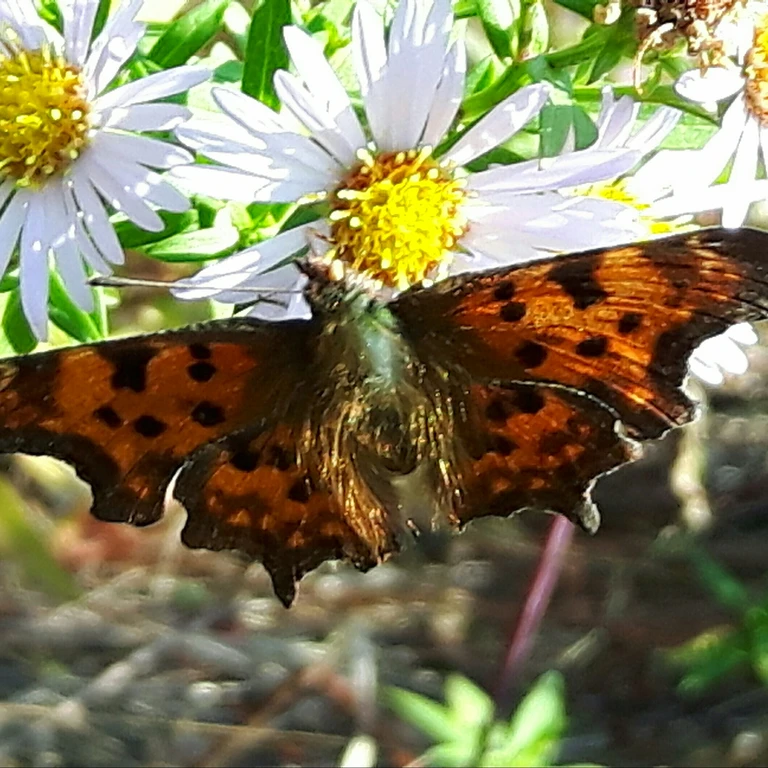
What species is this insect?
Polygonia c-album
